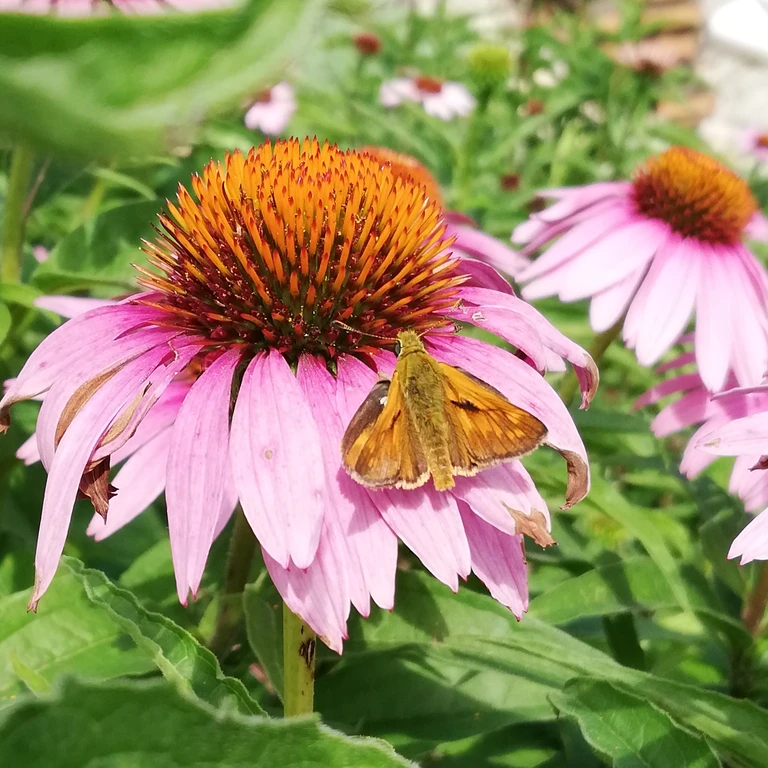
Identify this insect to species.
Ochlodes sylvanus (also Ochlodes venata)
